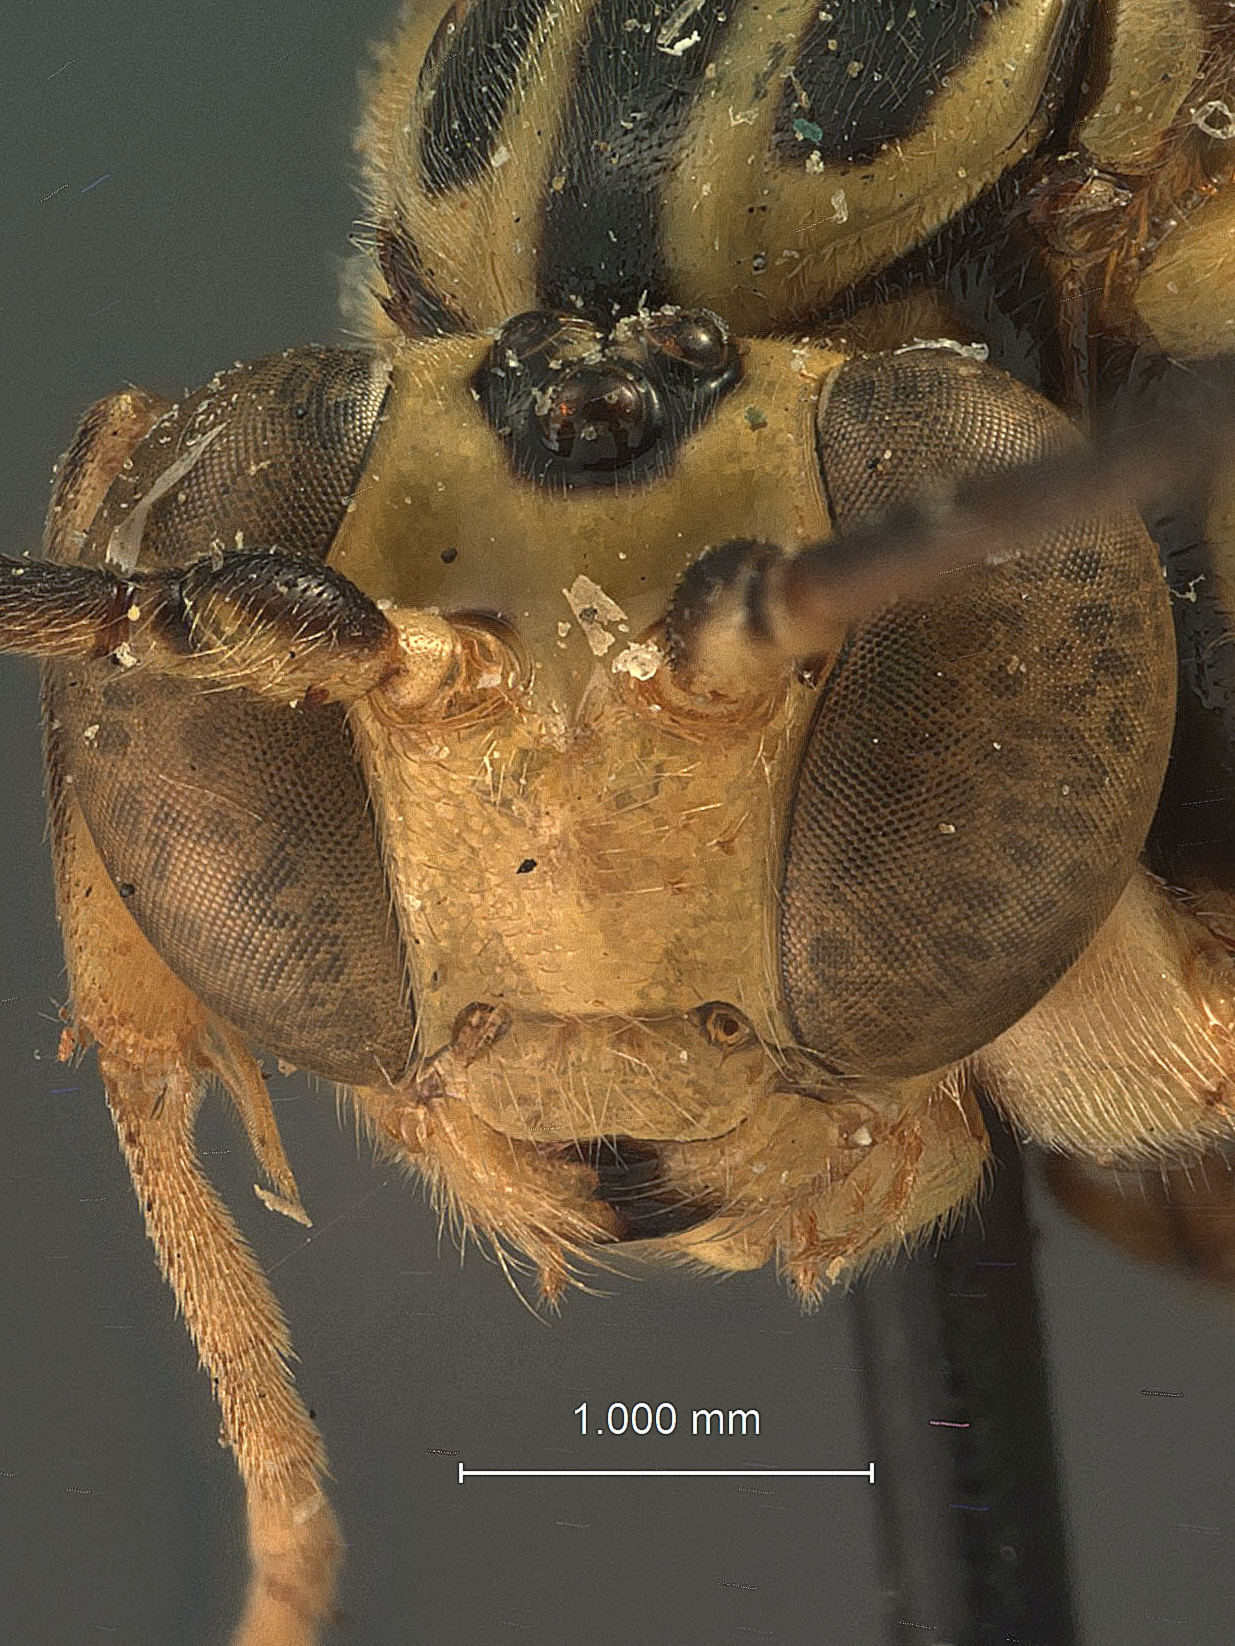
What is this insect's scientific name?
Theronia zebricollis
